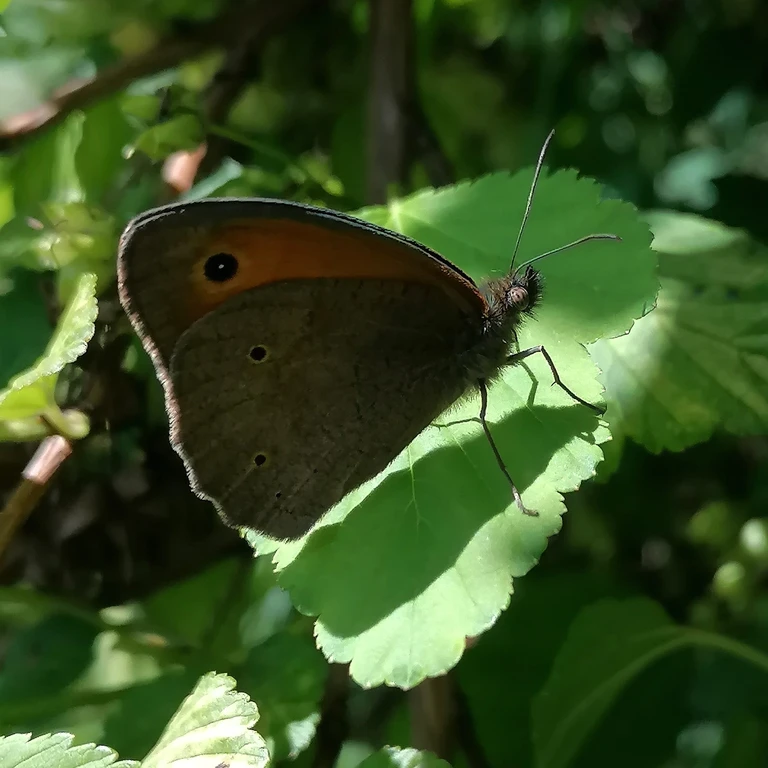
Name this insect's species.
Maniola jurtina
